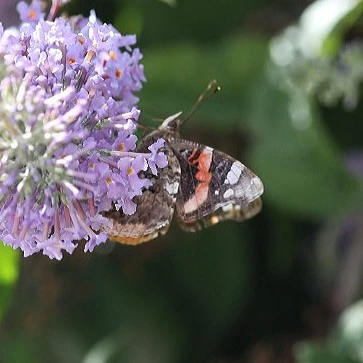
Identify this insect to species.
Vanessa atalanta
